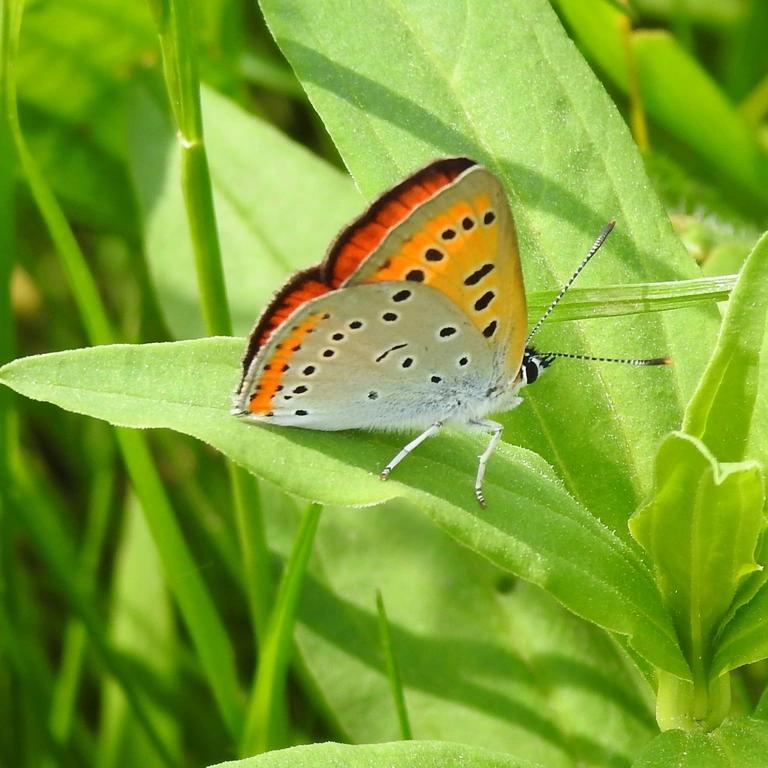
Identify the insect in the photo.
Lycaena dispar
